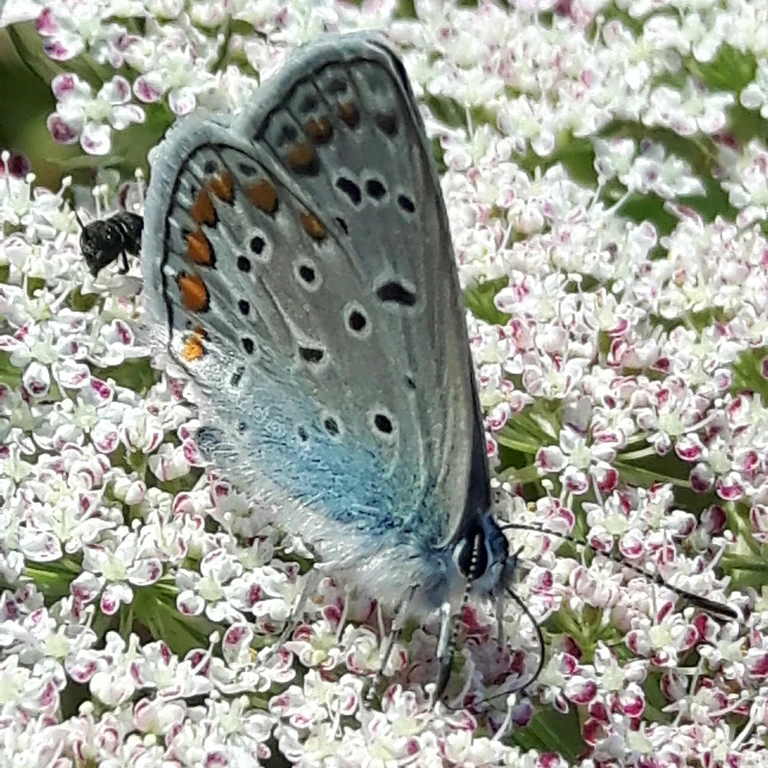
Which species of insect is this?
Polyommatus icarus
